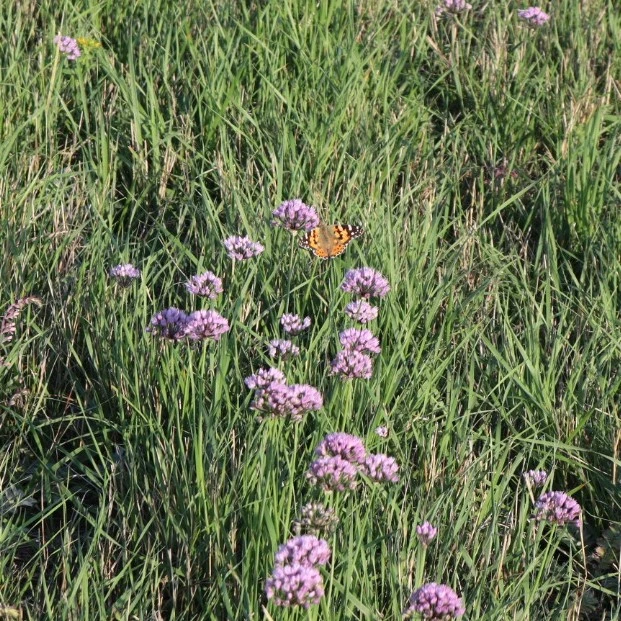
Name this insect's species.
Vanessa cardui
